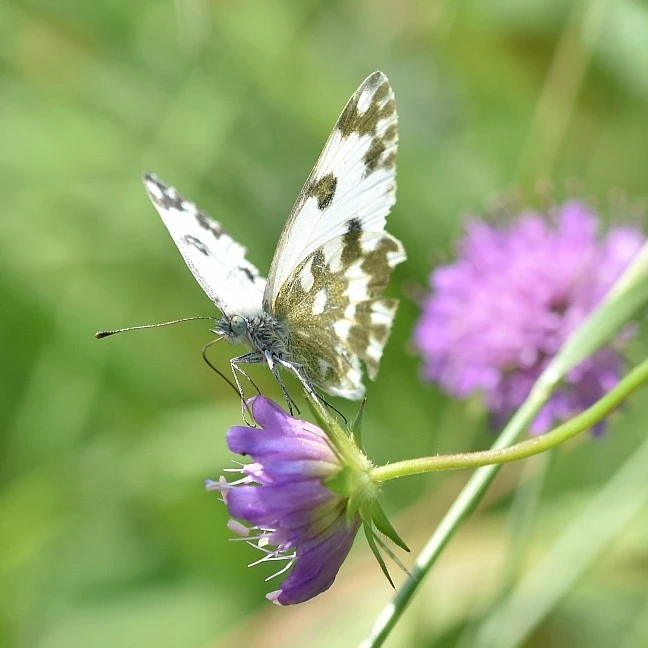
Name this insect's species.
Pontia edusa
